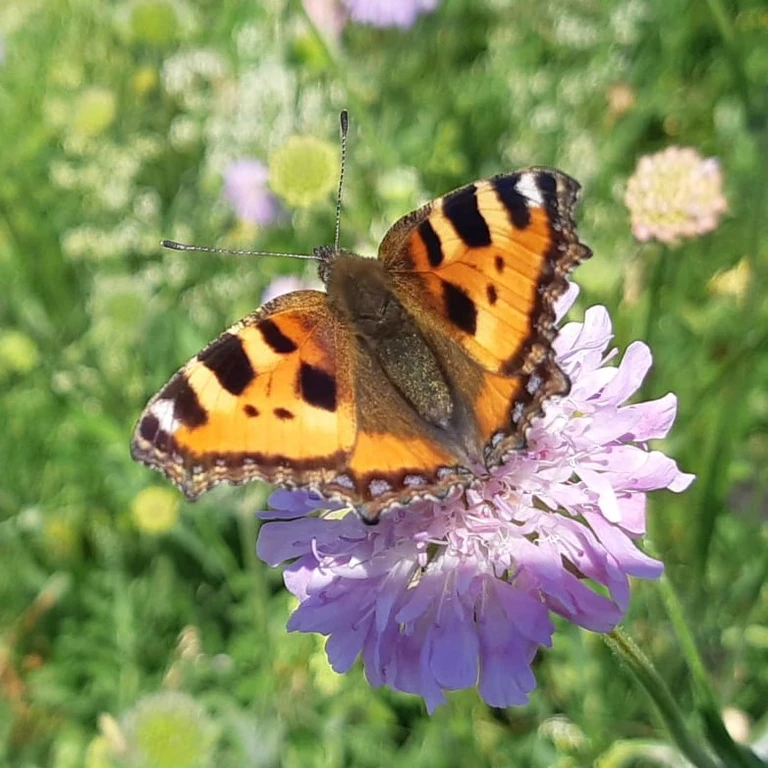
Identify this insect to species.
Aglais urticae
